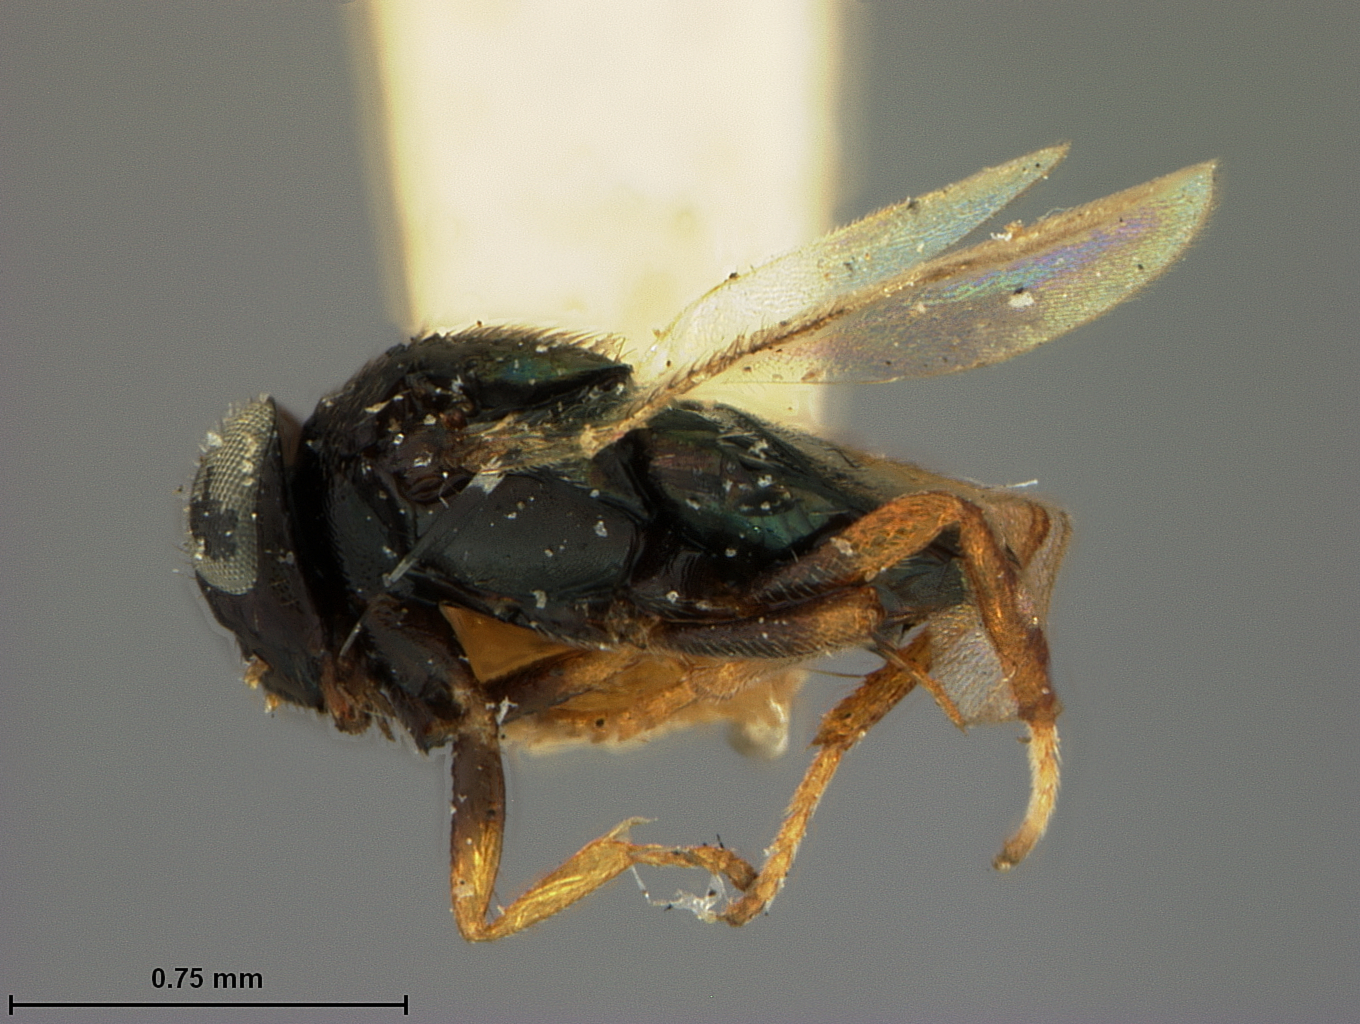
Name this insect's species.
Rhytidothorax marlatti
